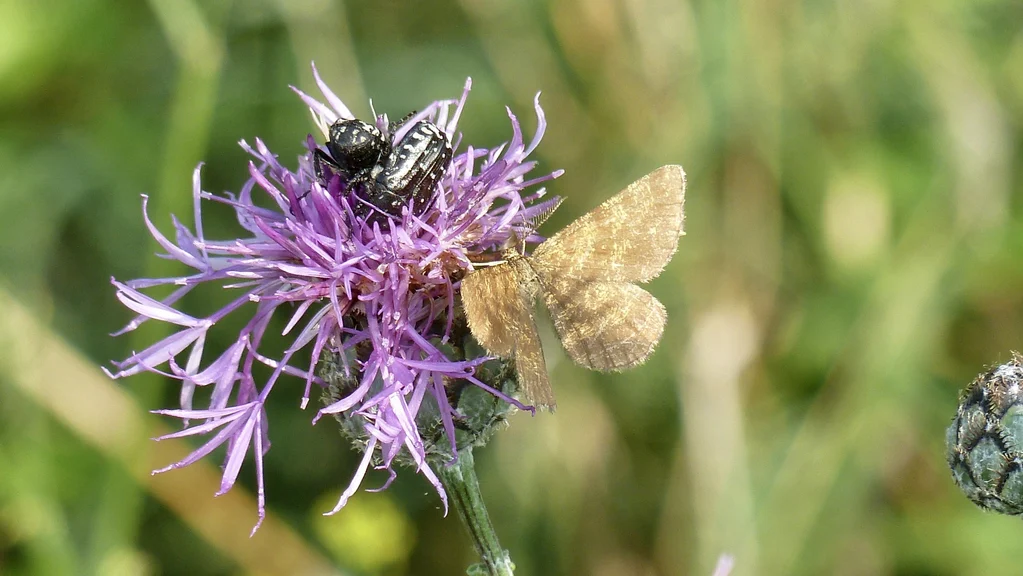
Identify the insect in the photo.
Ematurga atomaria
